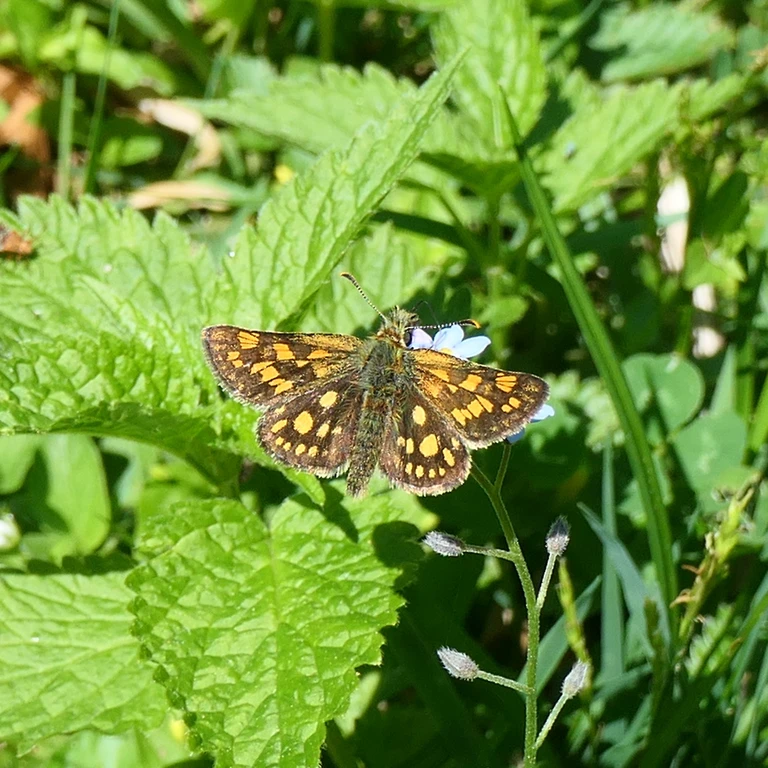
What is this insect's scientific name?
Carterocephalus palaemon
